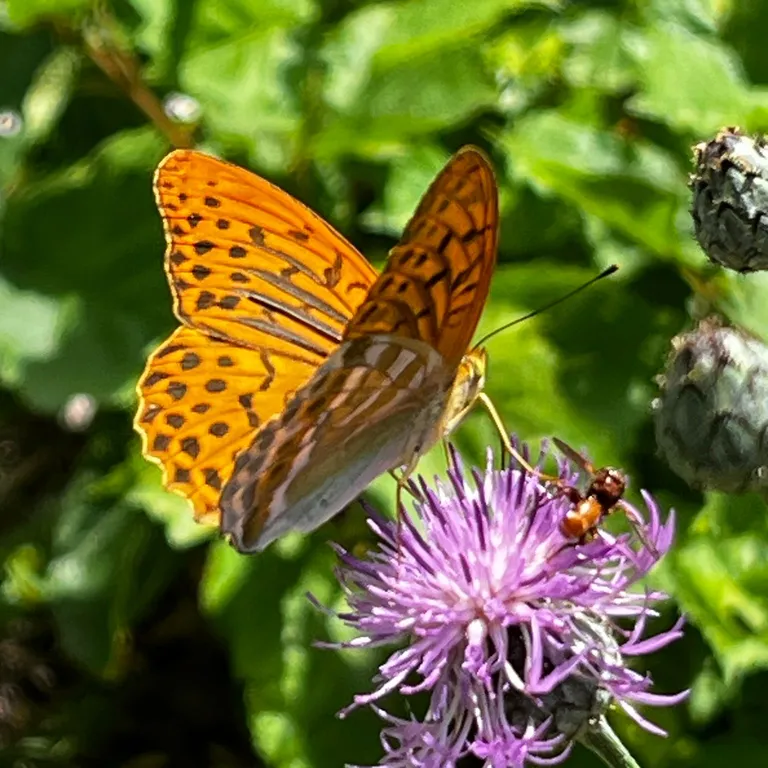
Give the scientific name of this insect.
Argynnis paphia
